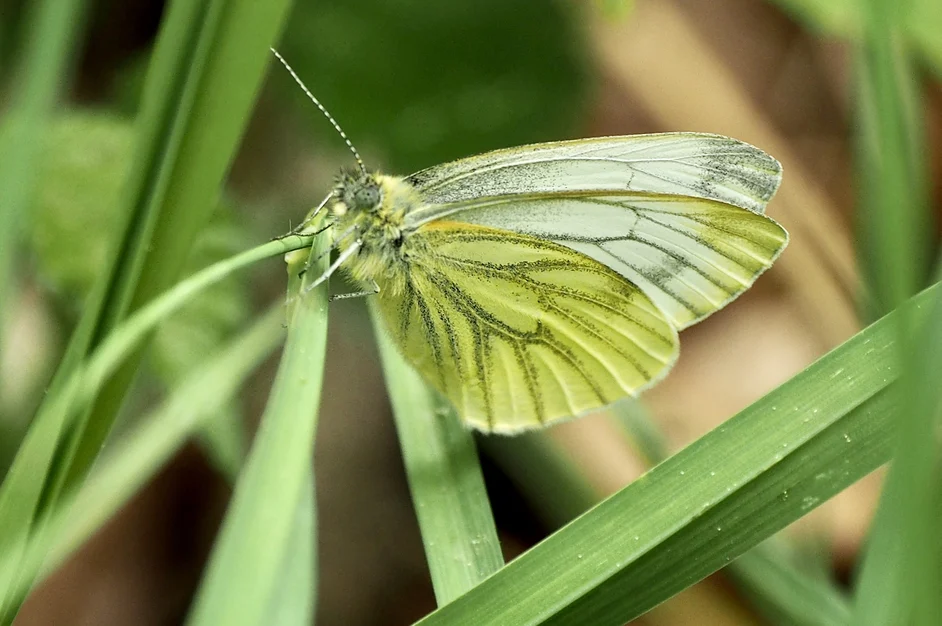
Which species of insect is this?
Pieris napi
